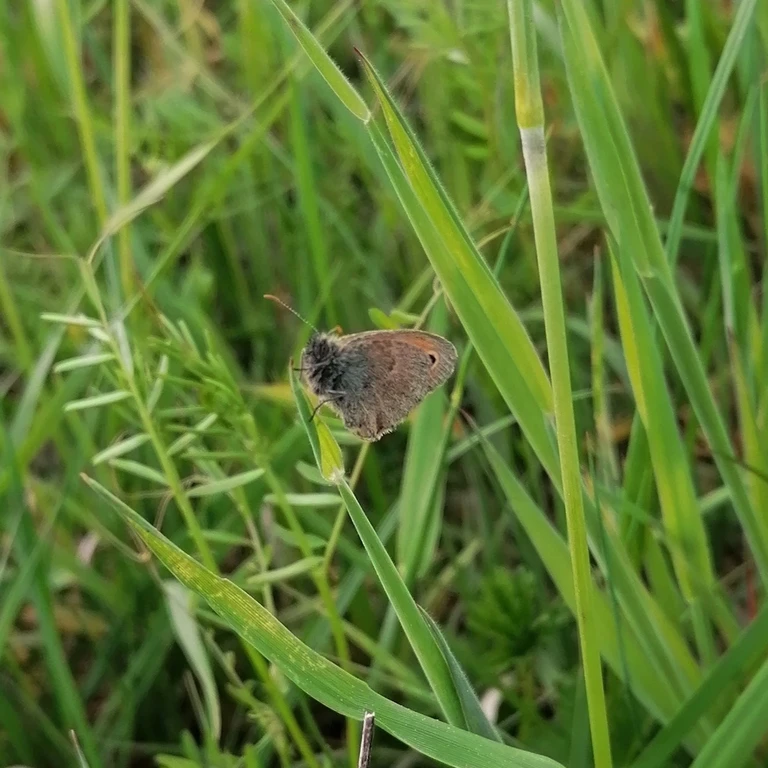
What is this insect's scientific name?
Coenonympha pamphilus
